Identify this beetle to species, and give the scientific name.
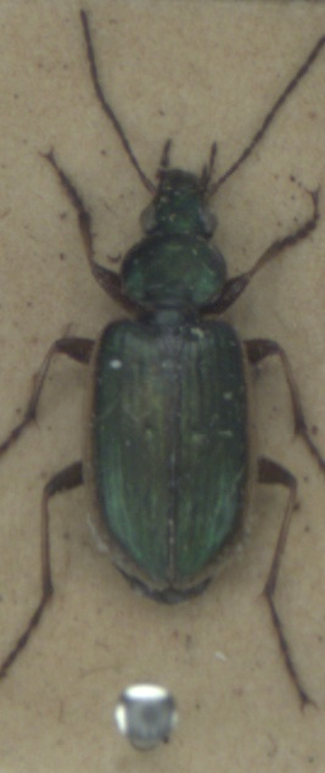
Agonum marginatum
